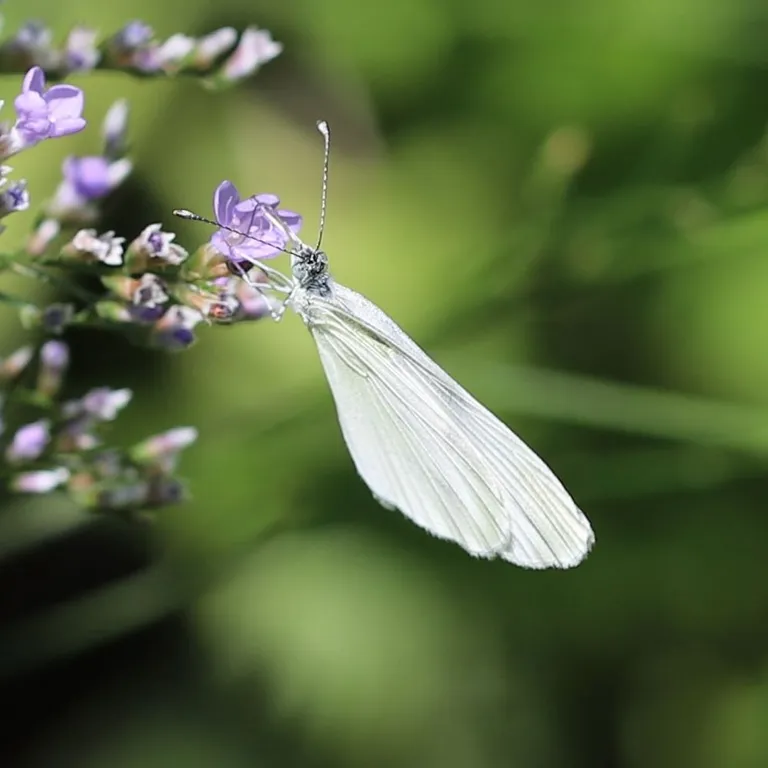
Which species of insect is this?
Leptidea sinapis/juvernica
